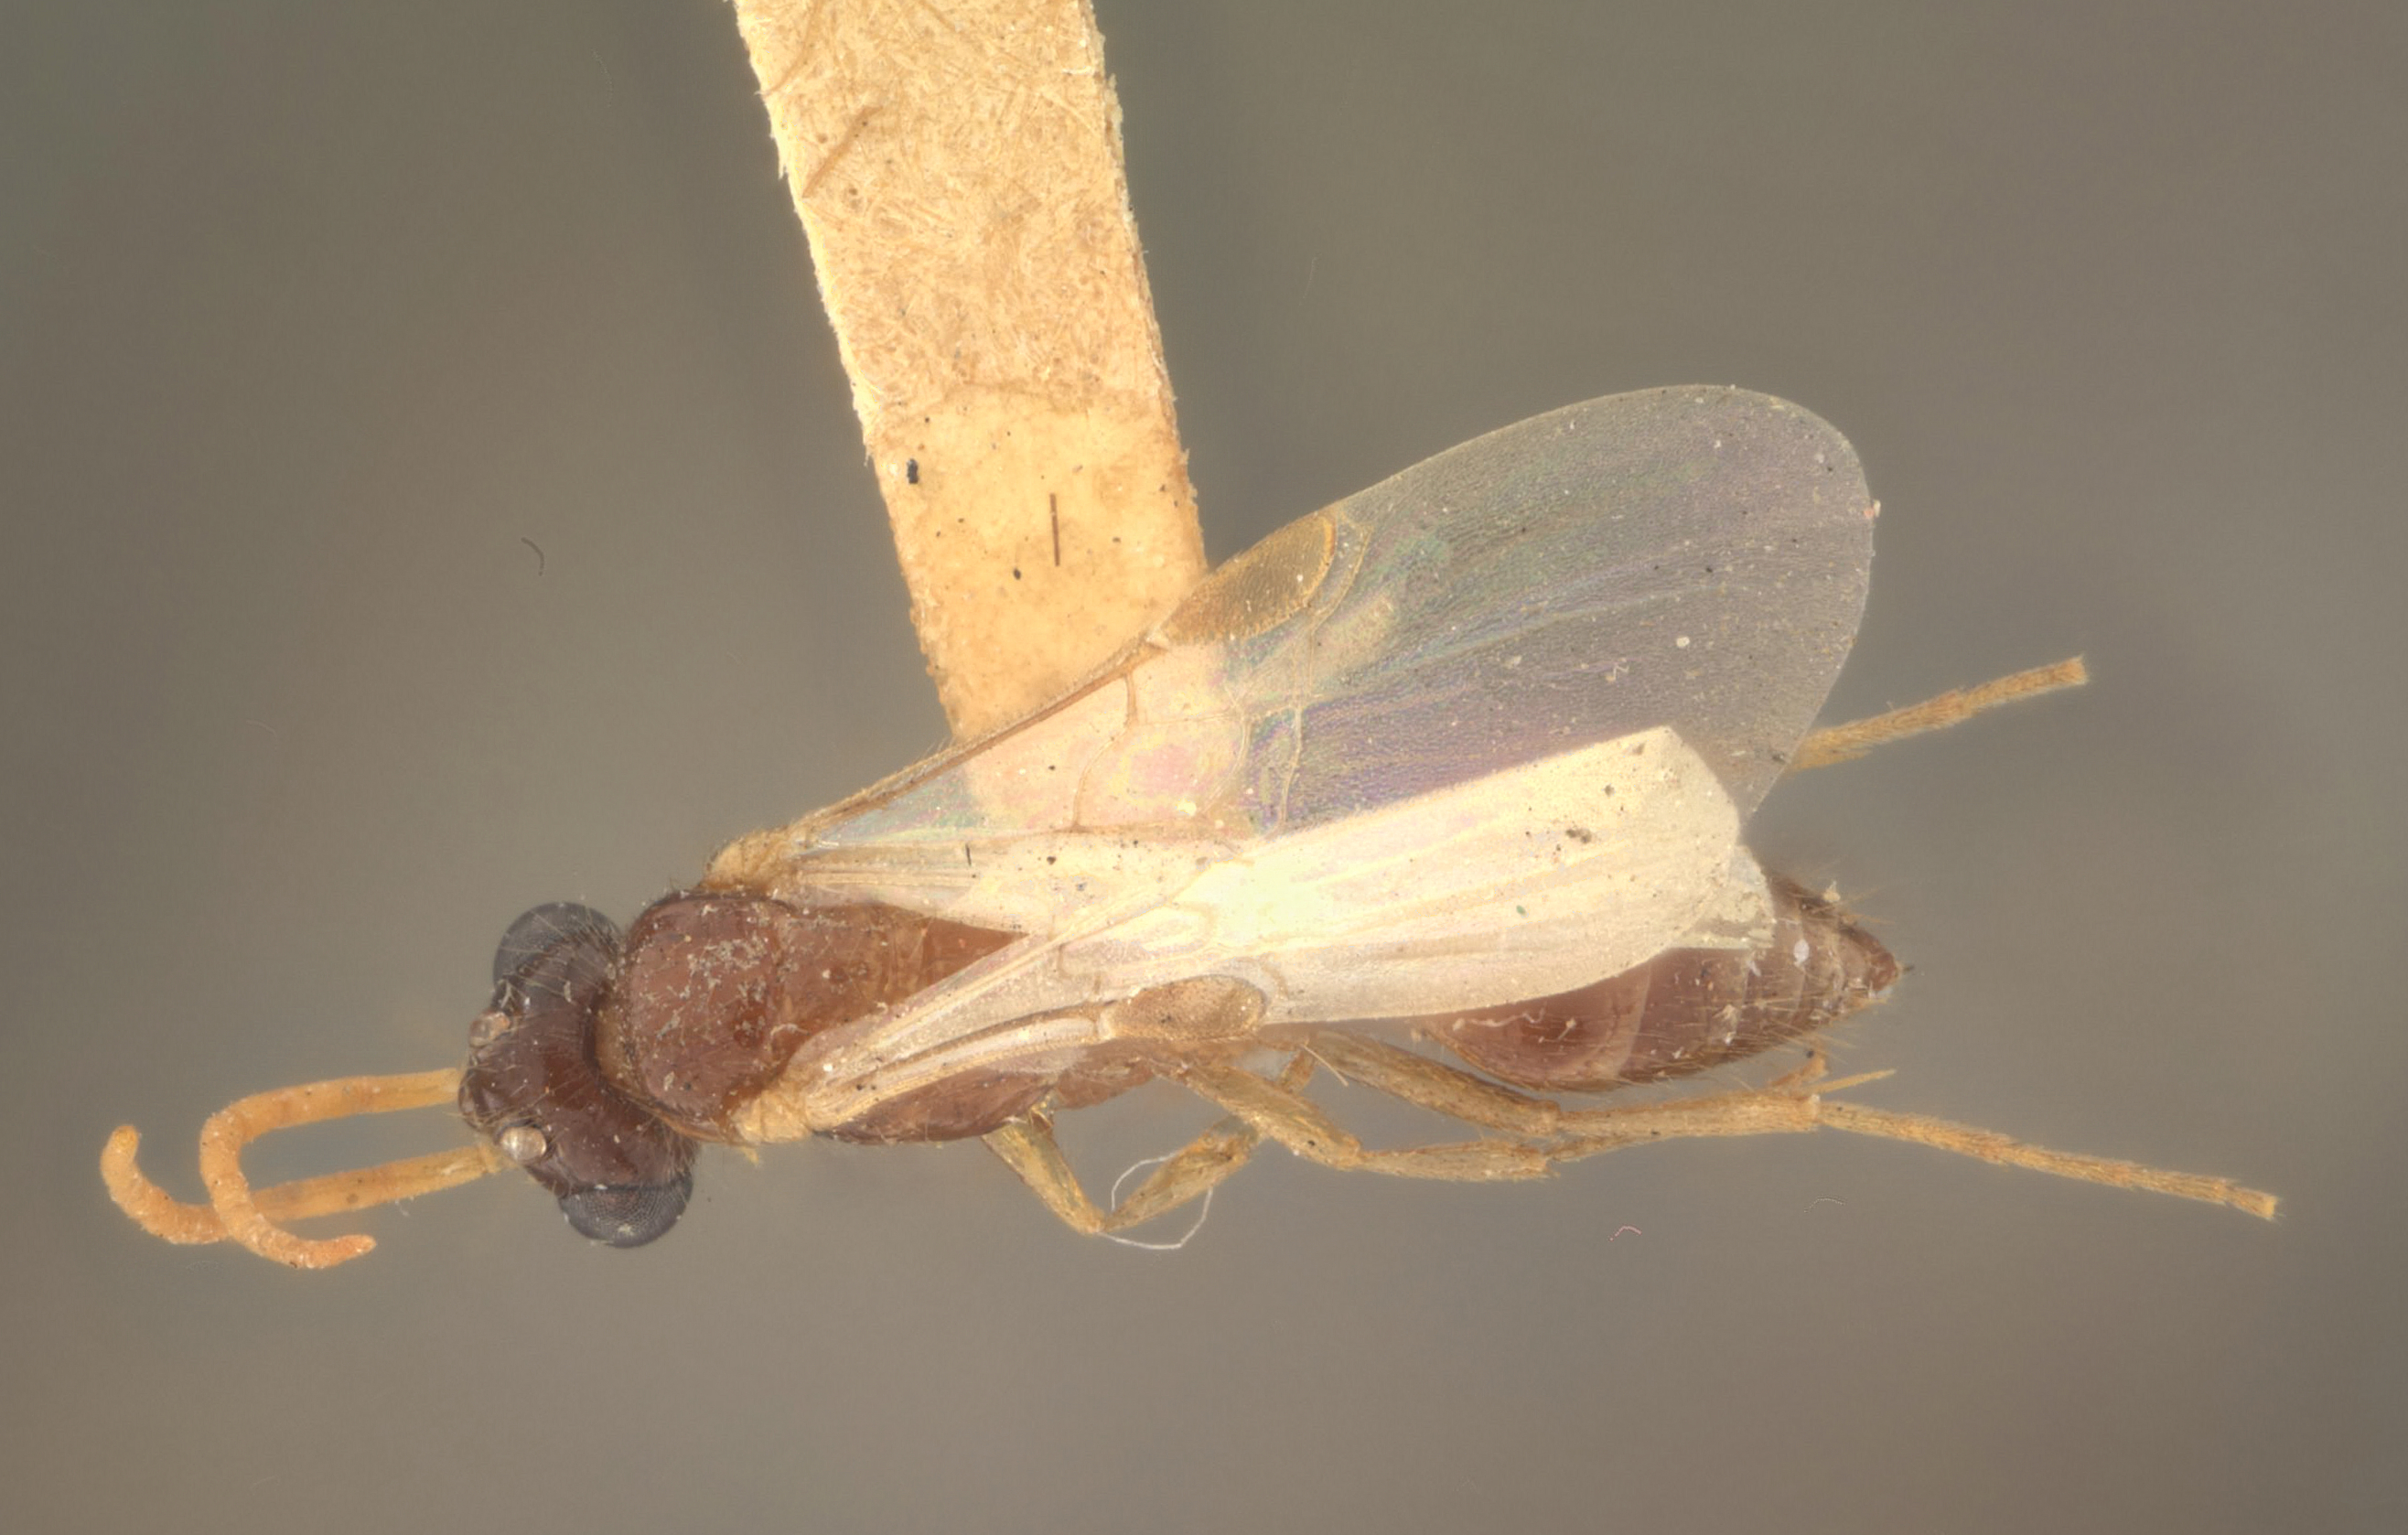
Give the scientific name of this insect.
Brachycistis parva
